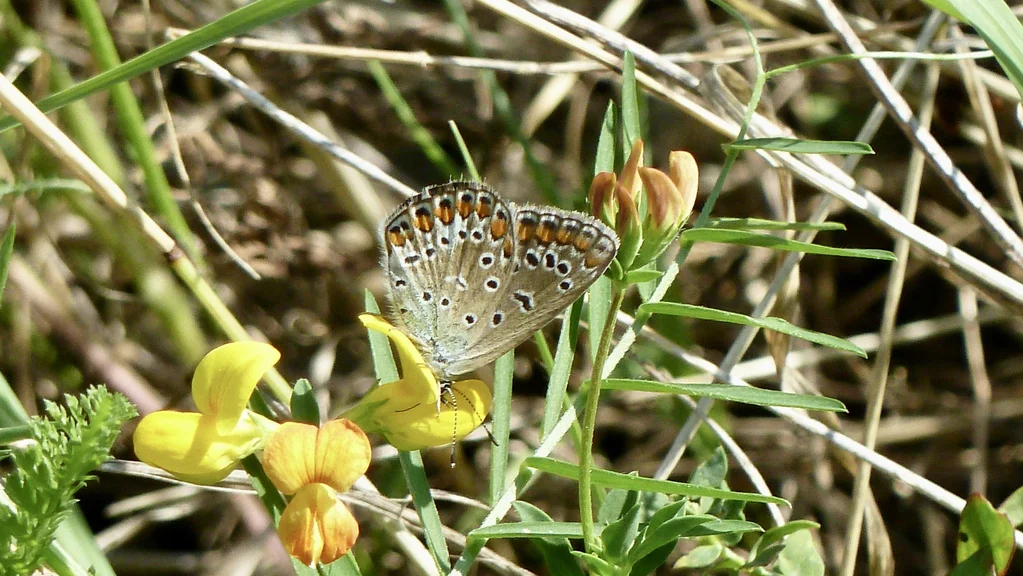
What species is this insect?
Polyommatus icarus
